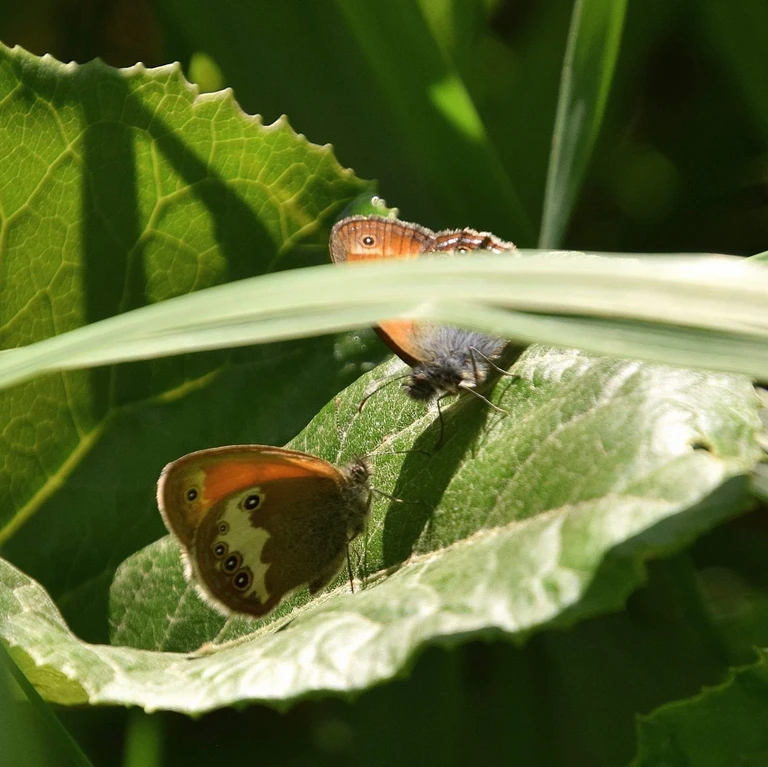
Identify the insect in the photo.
Coenonympha arcania
